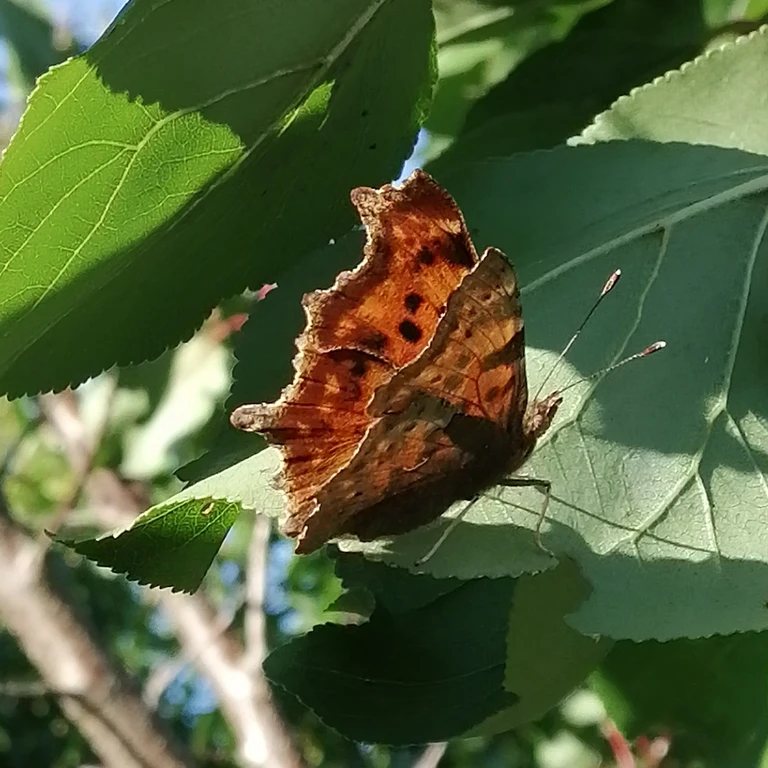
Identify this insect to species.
Polygonia c-album
